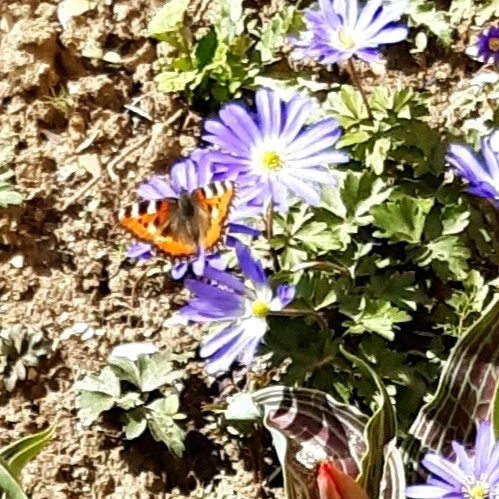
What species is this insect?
Aglais urticae
